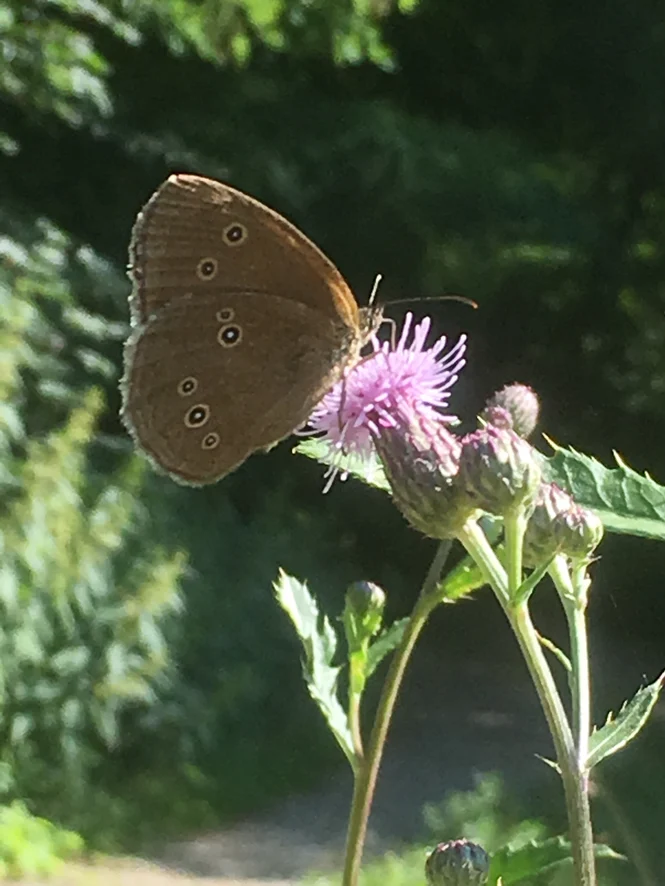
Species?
Aphantopus hyperantus
